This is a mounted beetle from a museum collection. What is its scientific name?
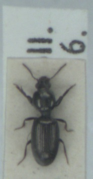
Dyschirius nitidus
